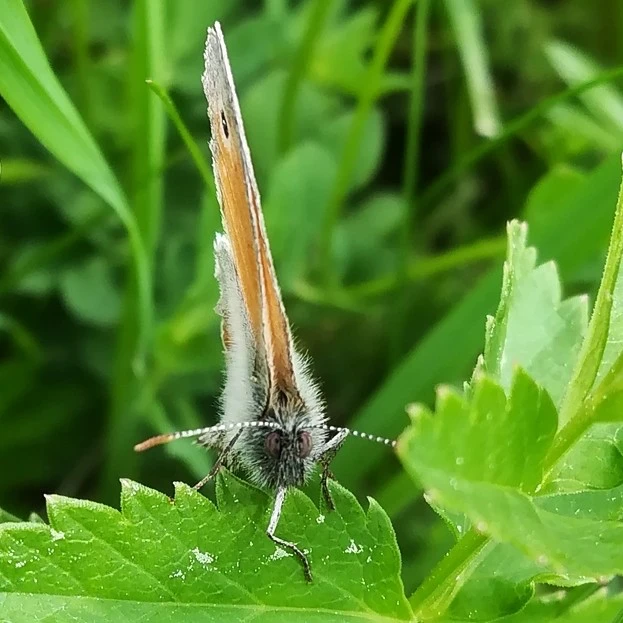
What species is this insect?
Coenonympha pamphilus
